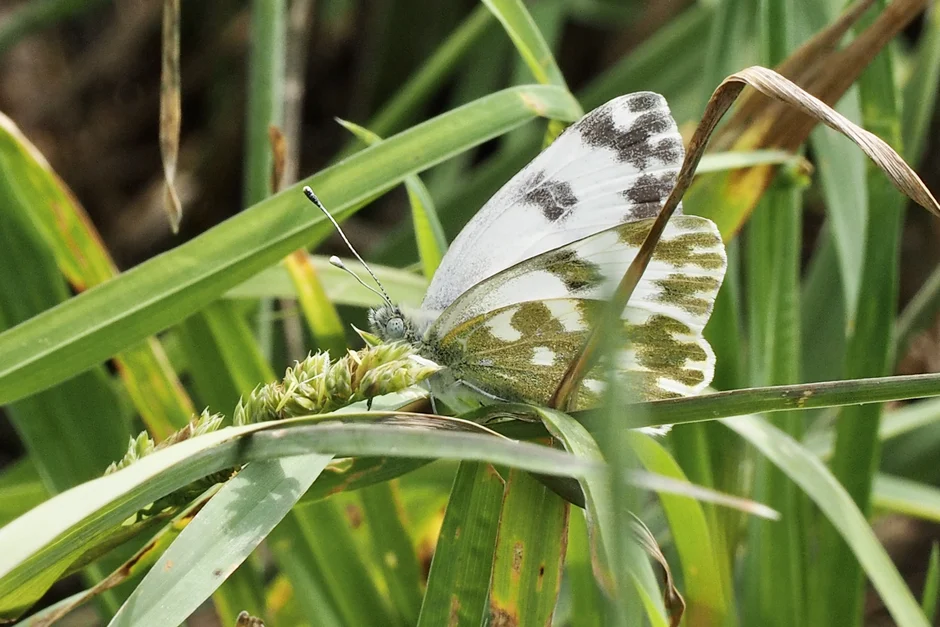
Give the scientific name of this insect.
Pontia edusa
